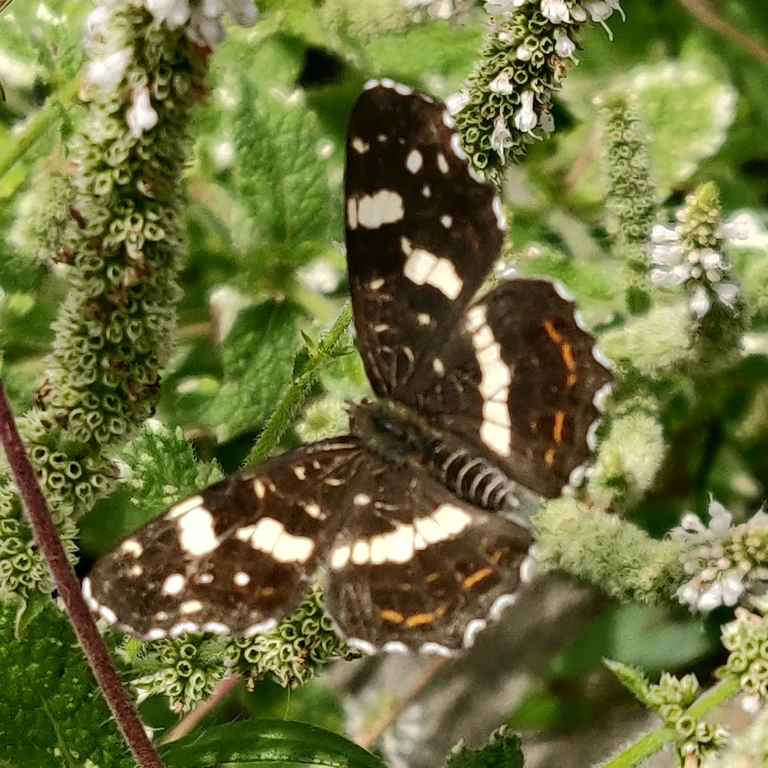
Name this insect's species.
Araschnia levana
